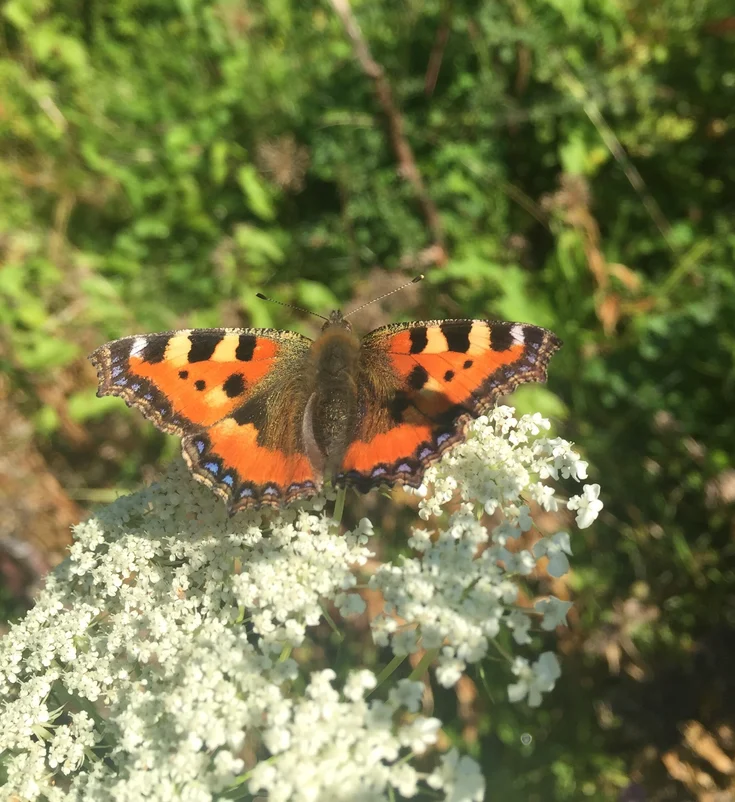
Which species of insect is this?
Aglais urticae
